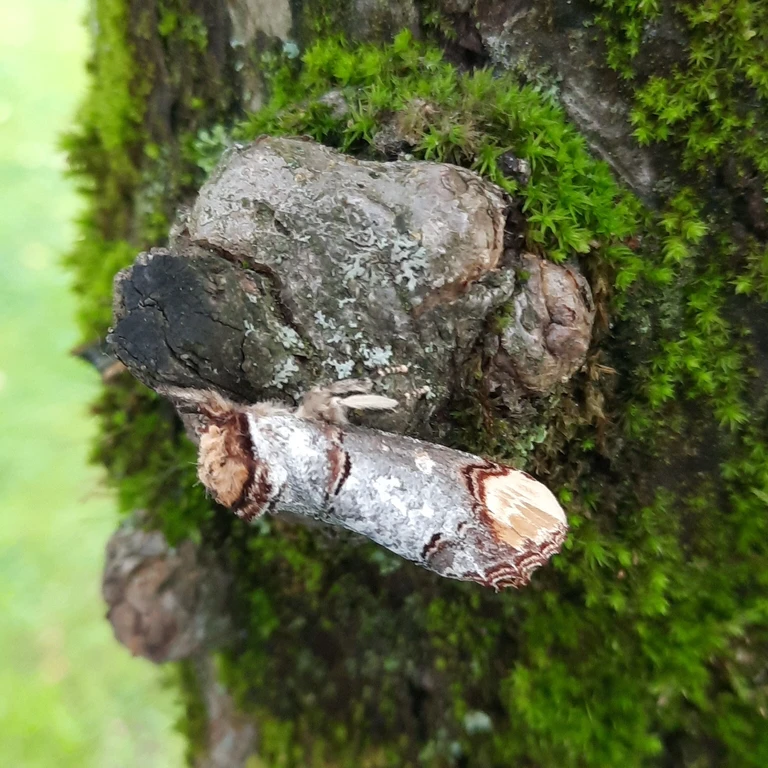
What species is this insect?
Phalera bucephala
